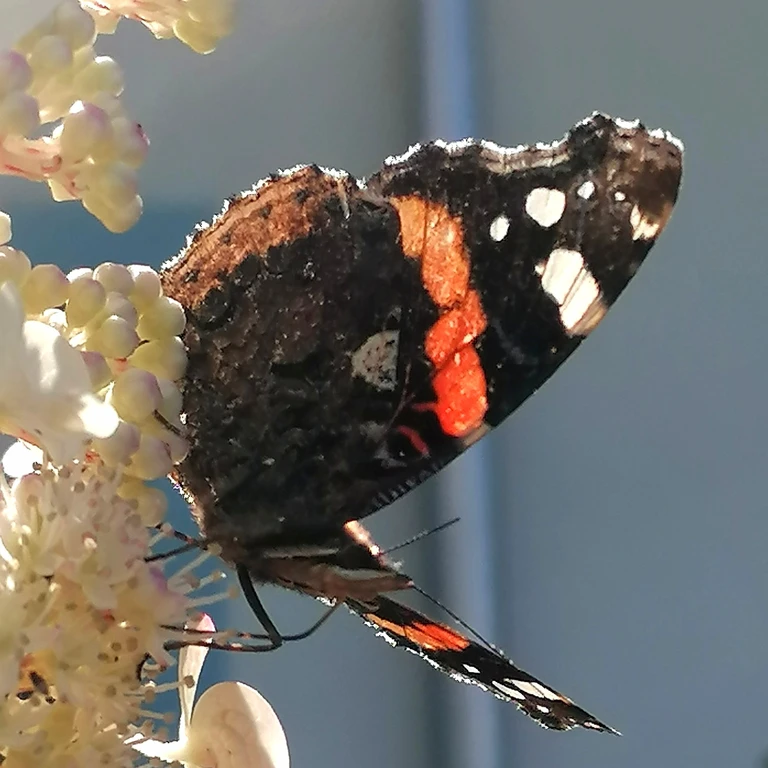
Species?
Vanessa atalanta
